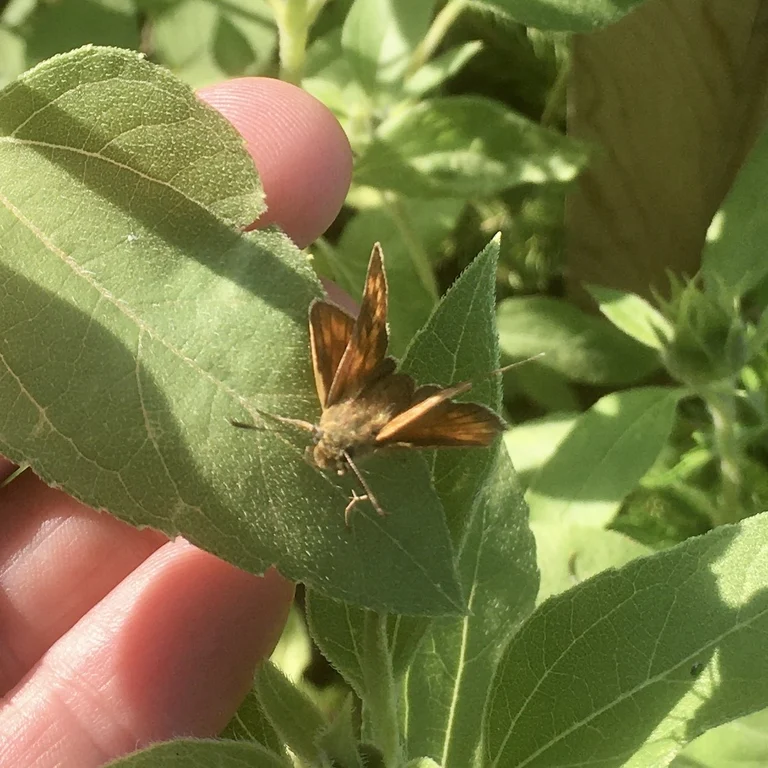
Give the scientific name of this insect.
Ochlodes sylvanus (also Ochlodes venata)
